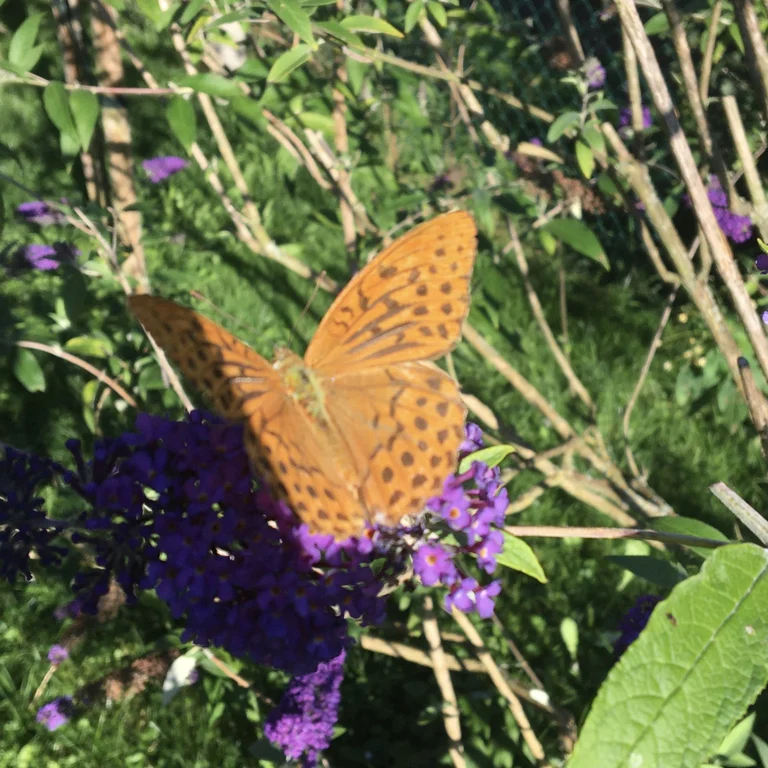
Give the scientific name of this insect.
Argynnis paphia
